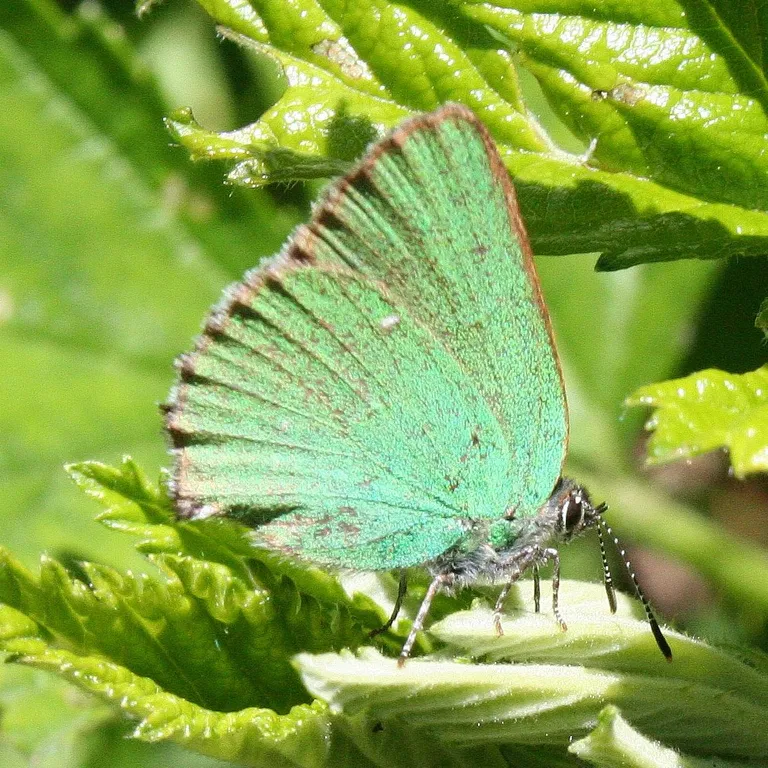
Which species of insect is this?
Callophrys rubi
